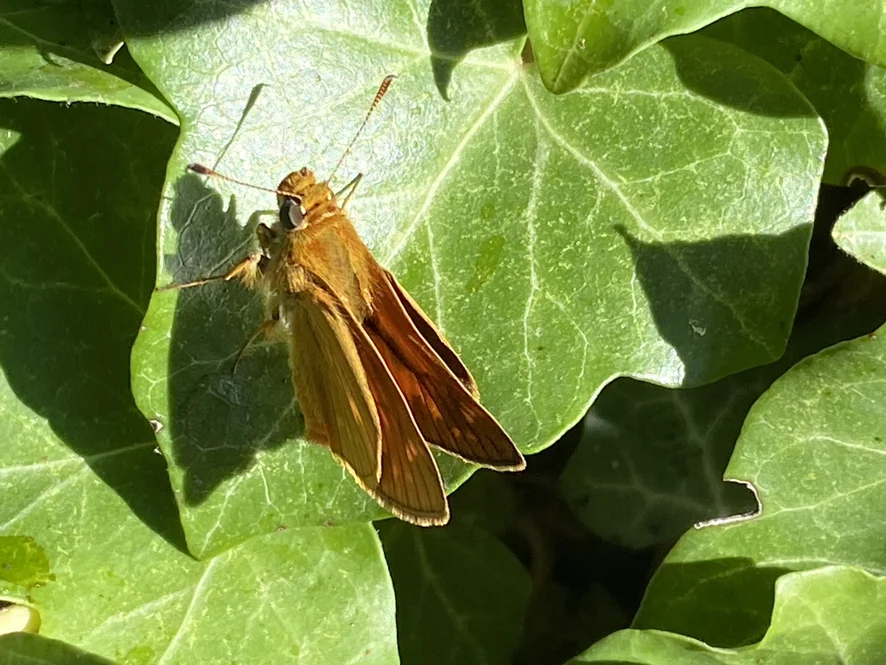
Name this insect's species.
Ochlodes sylvanus (also Ochlodes venata)
